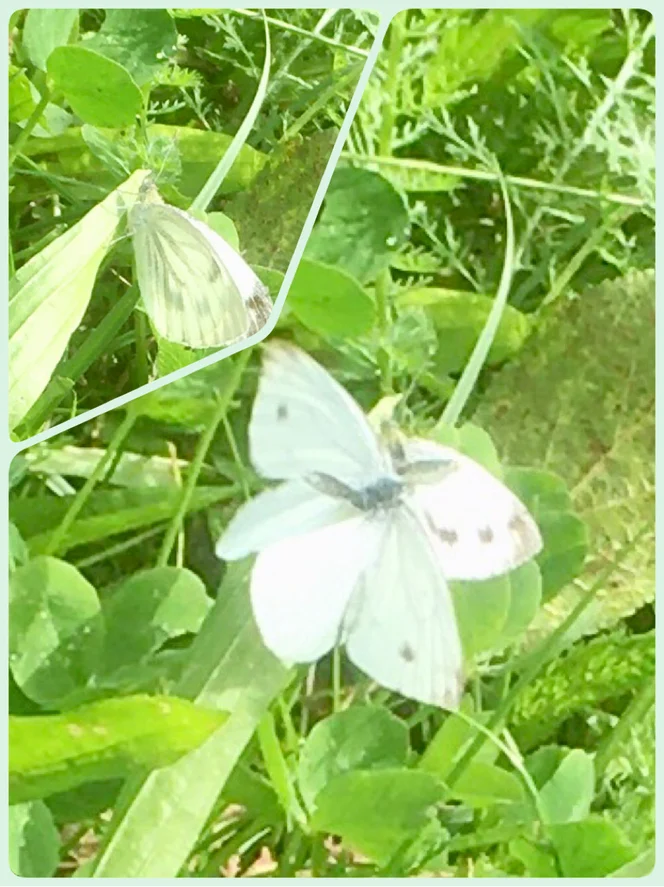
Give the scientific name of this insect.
Pieris napi
